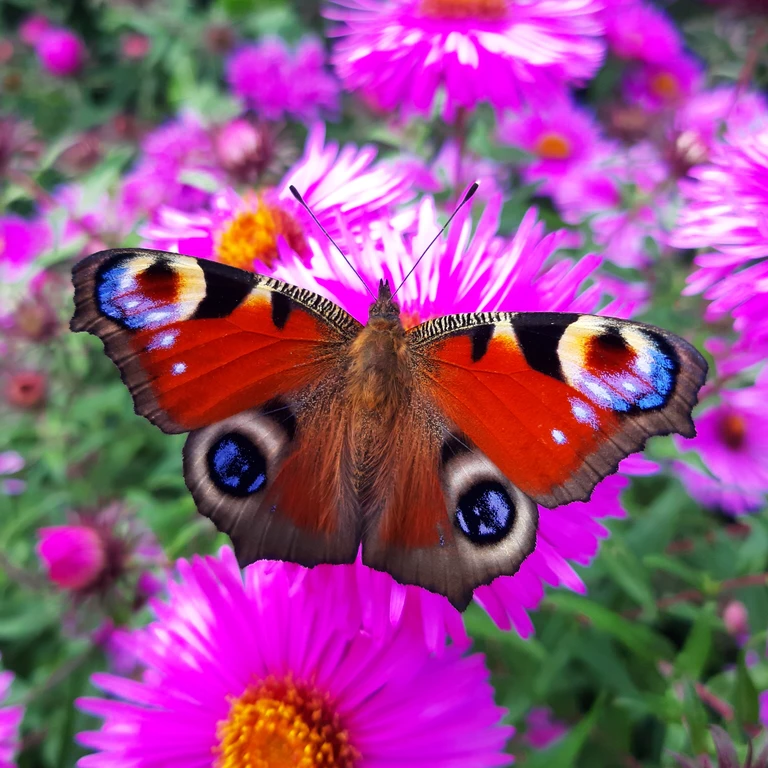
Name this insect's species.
Aglais io
